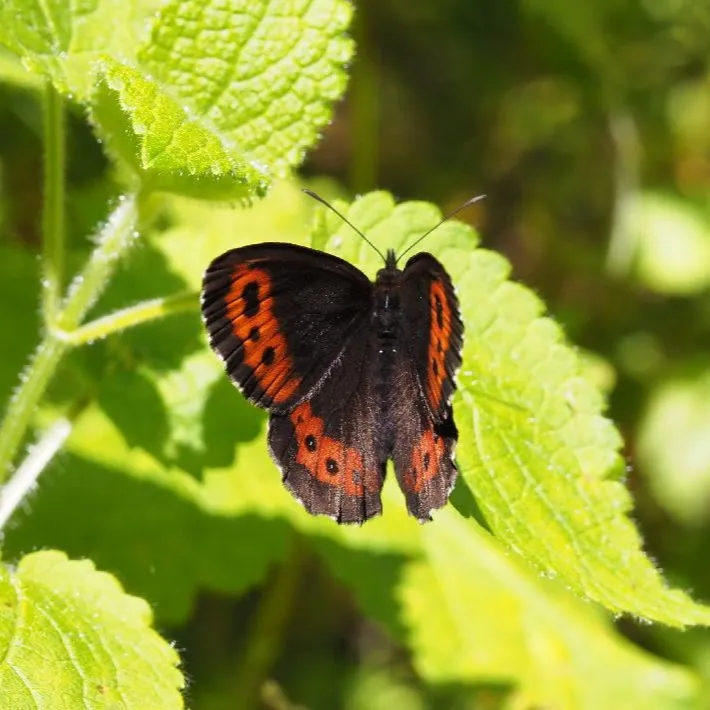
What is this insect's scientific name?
Erebia ligea
